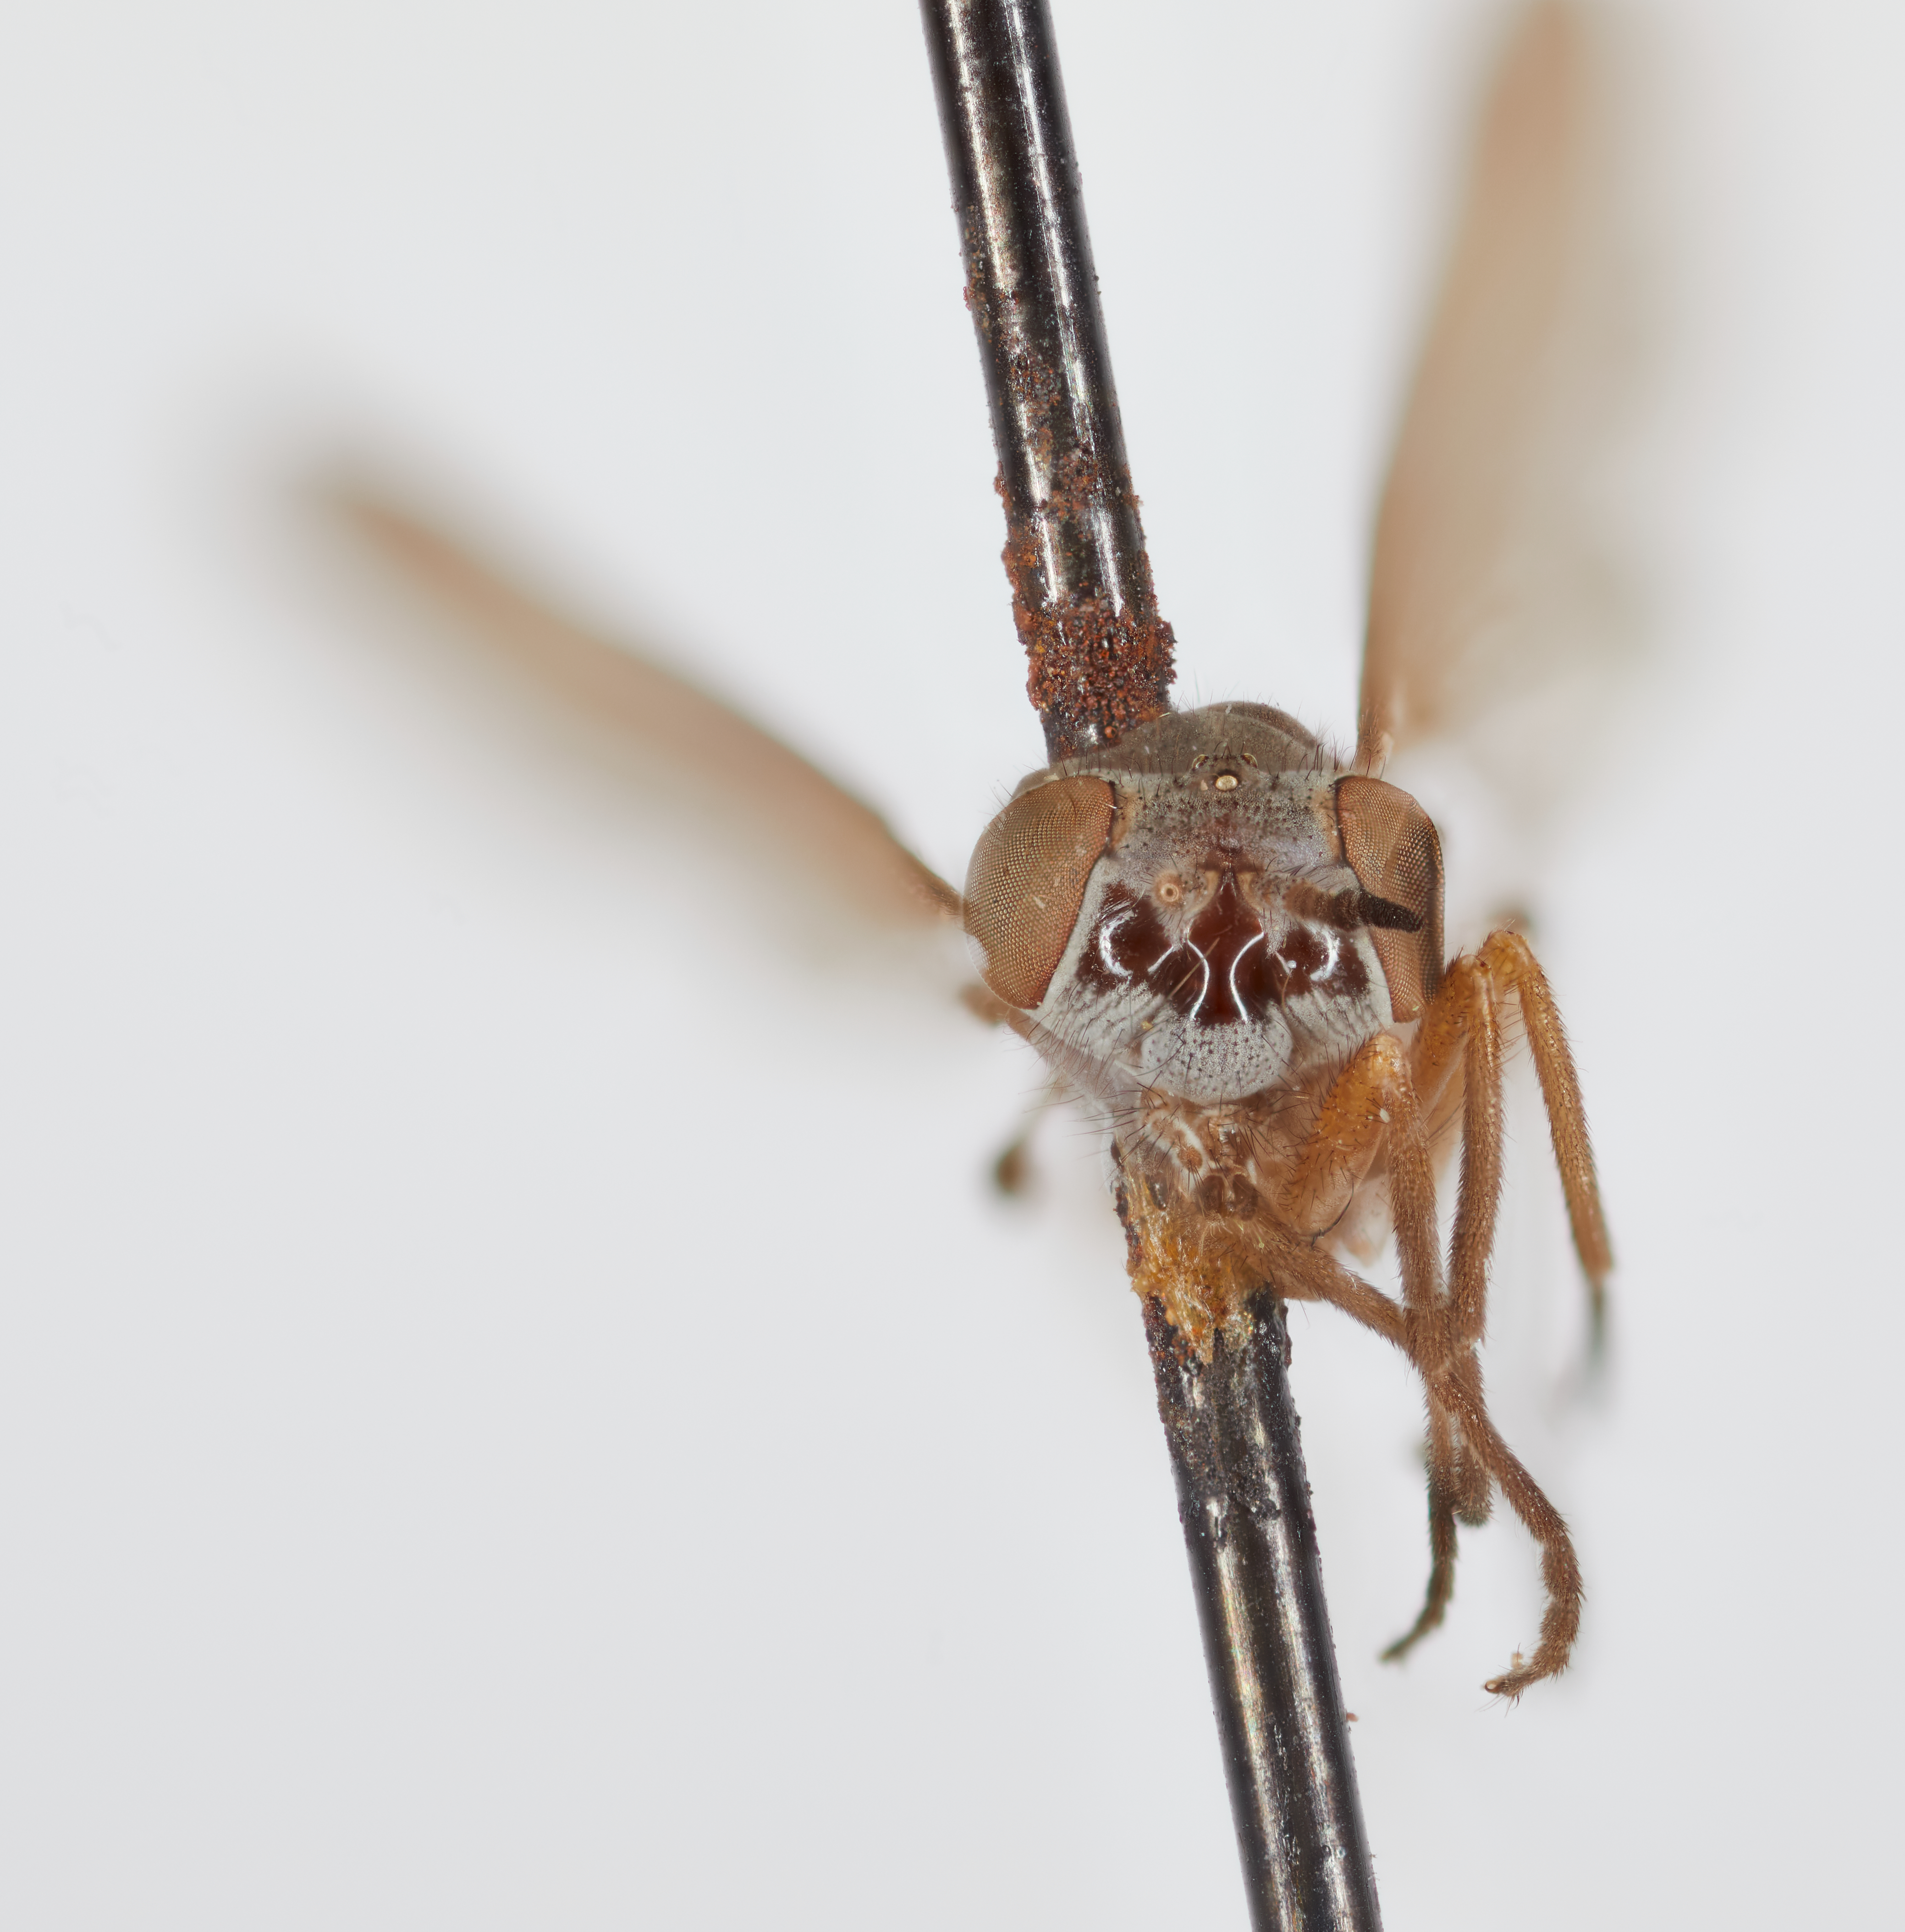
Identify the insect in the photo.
Glutops melanderi
